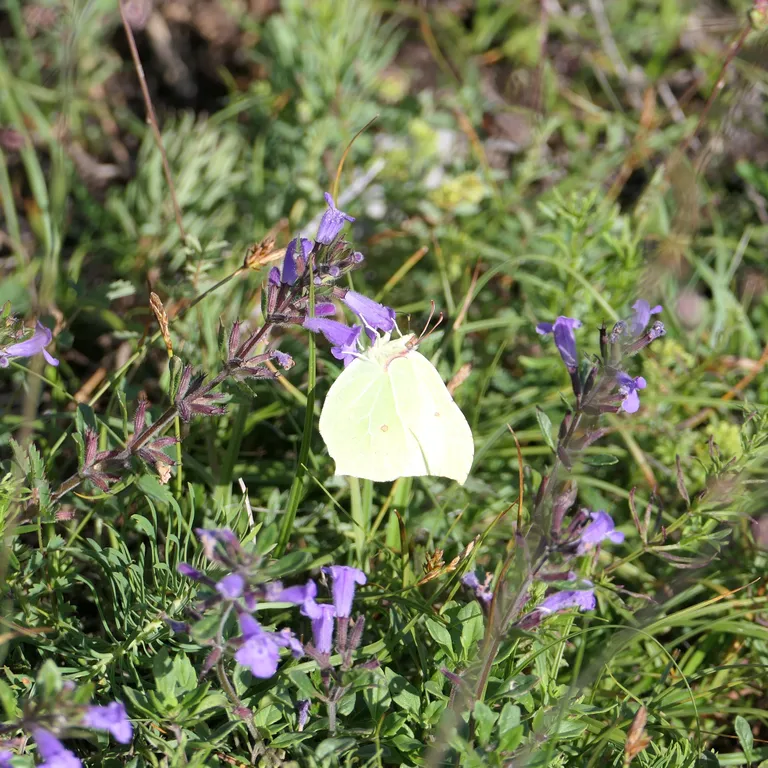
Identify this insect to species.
Gonepteryx rhamni
